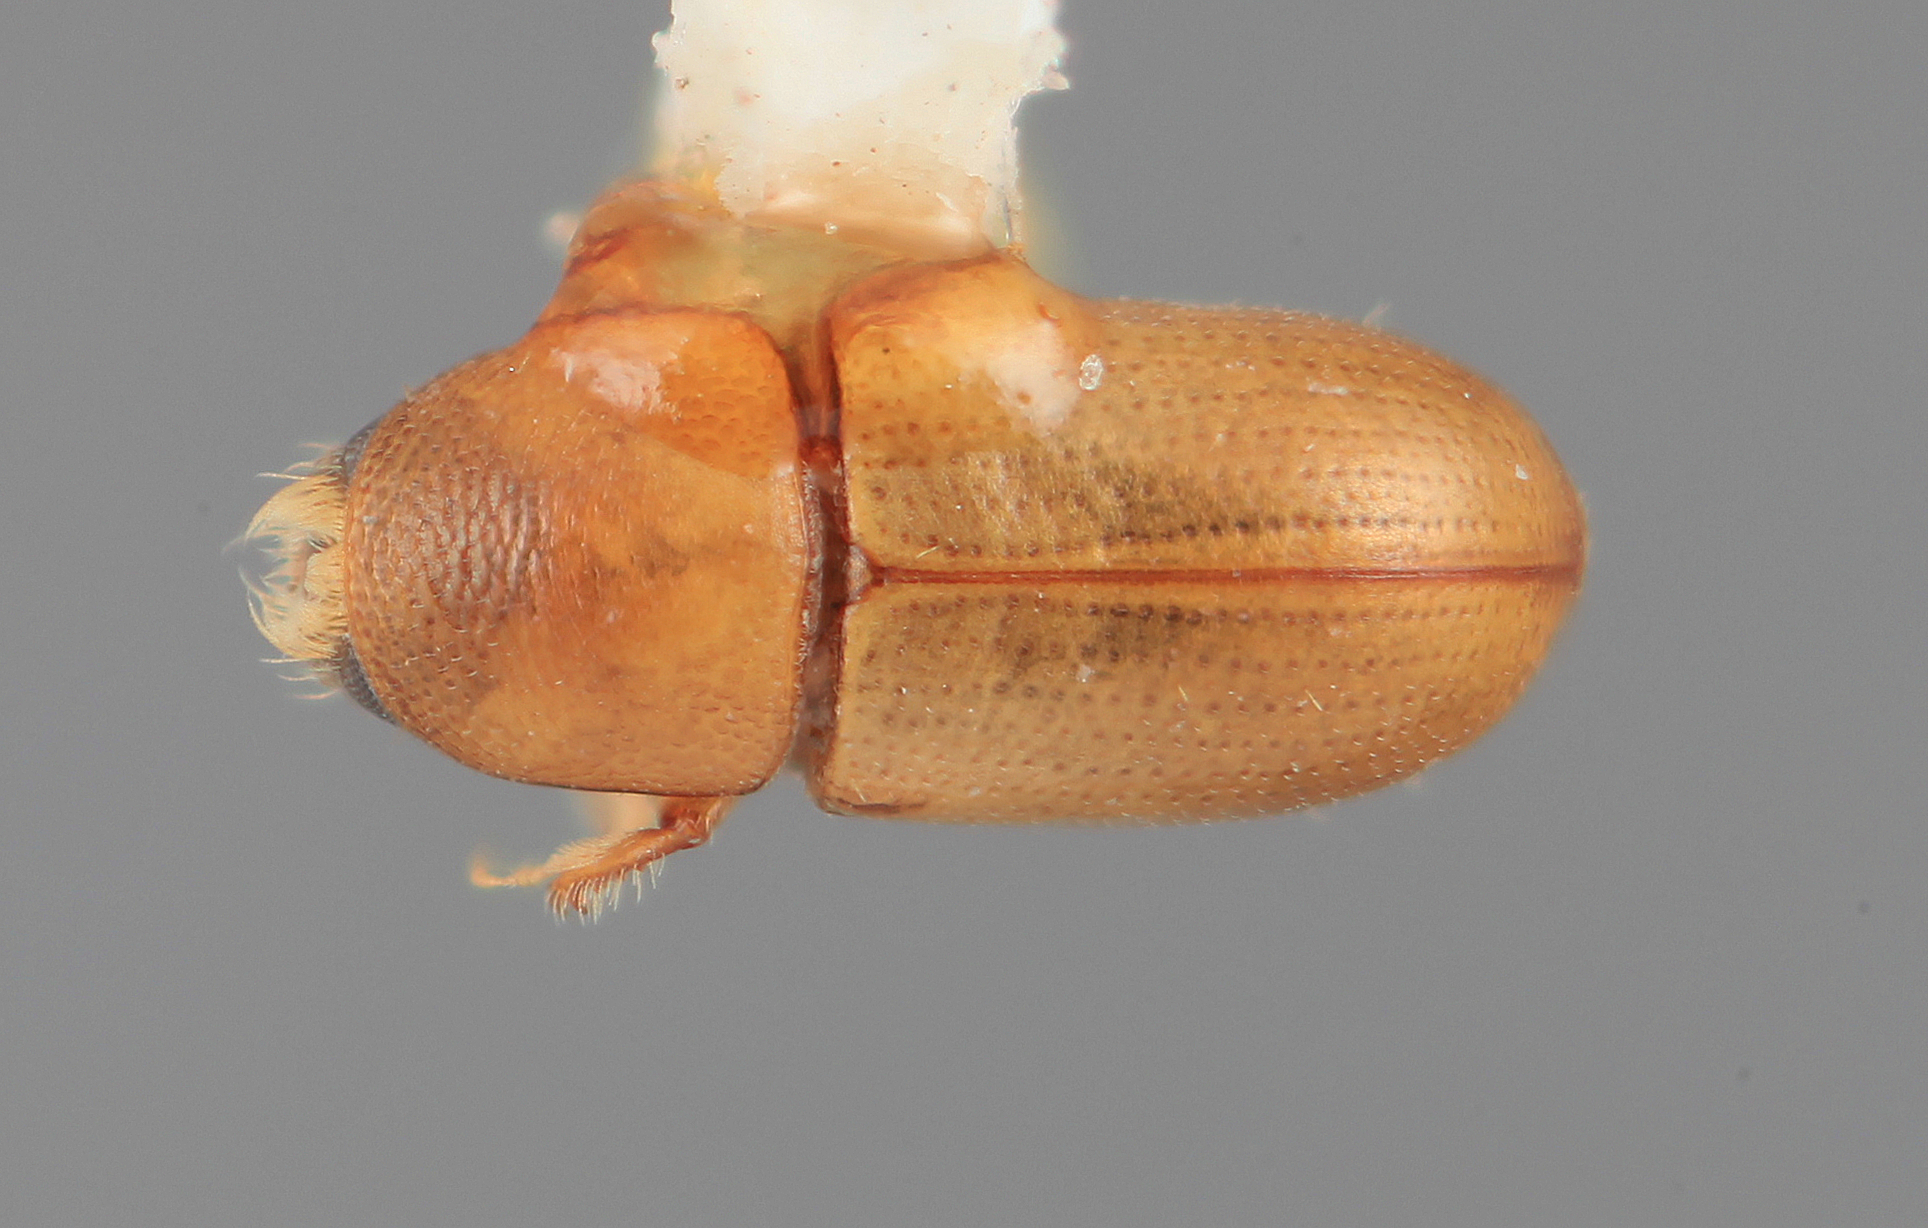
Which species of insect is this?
Scolytodes facetus
